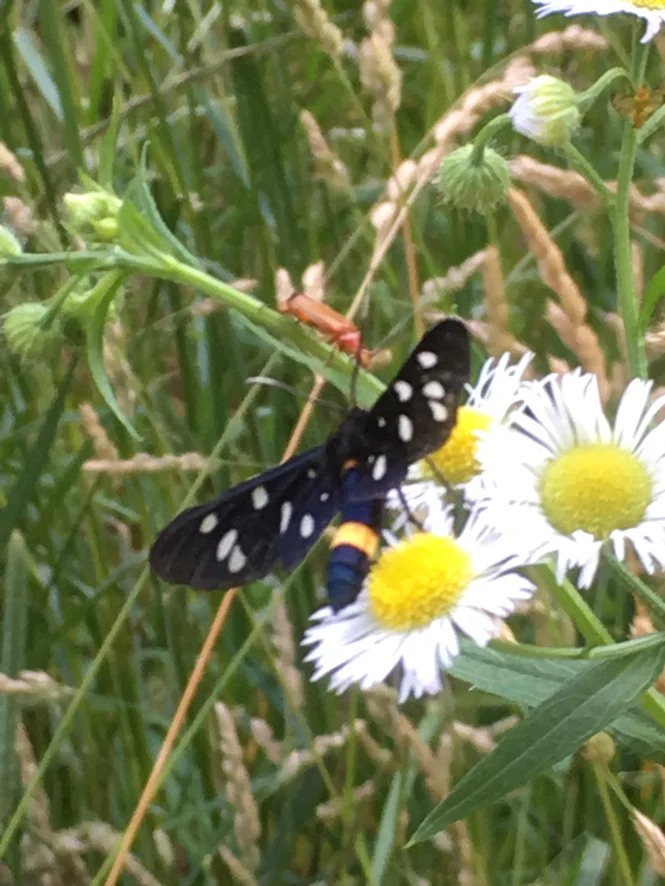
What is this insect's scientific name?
Amata phegea
